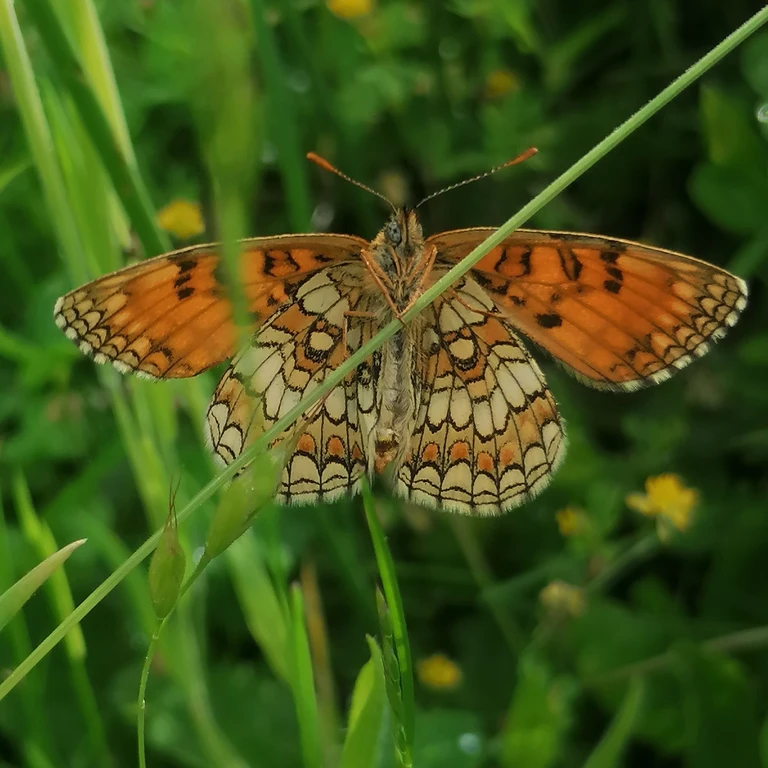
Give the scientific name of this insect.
Melitaea athalia
